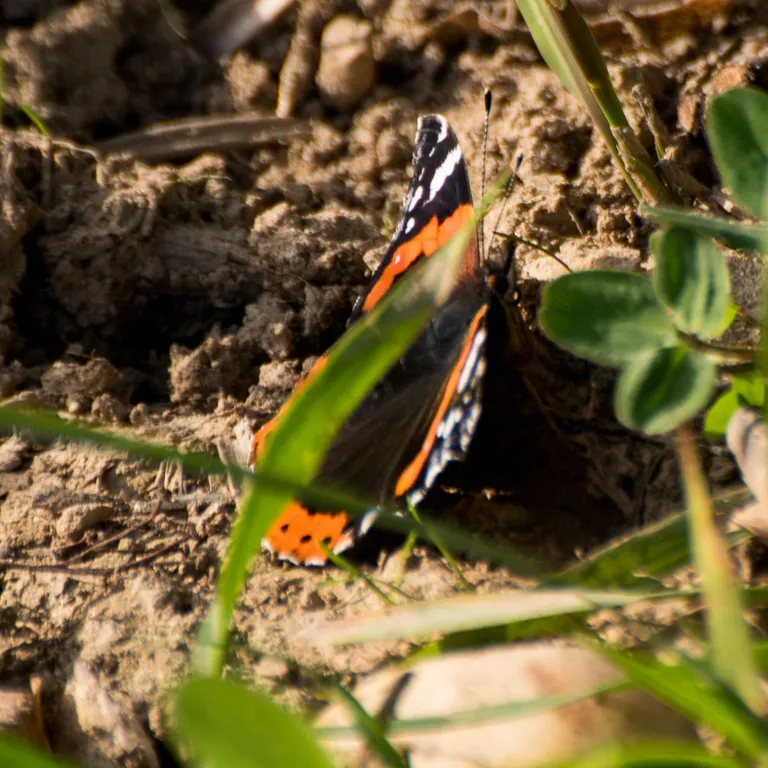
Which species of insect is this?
Vanessa atalanta
